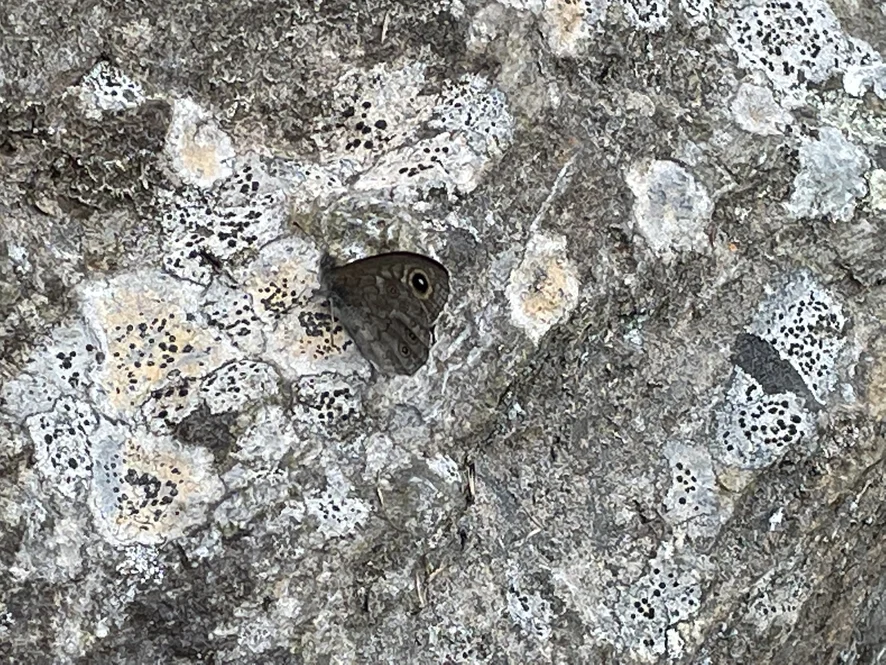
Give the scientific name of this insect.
Lasiommata maera (also Pararge maera)
